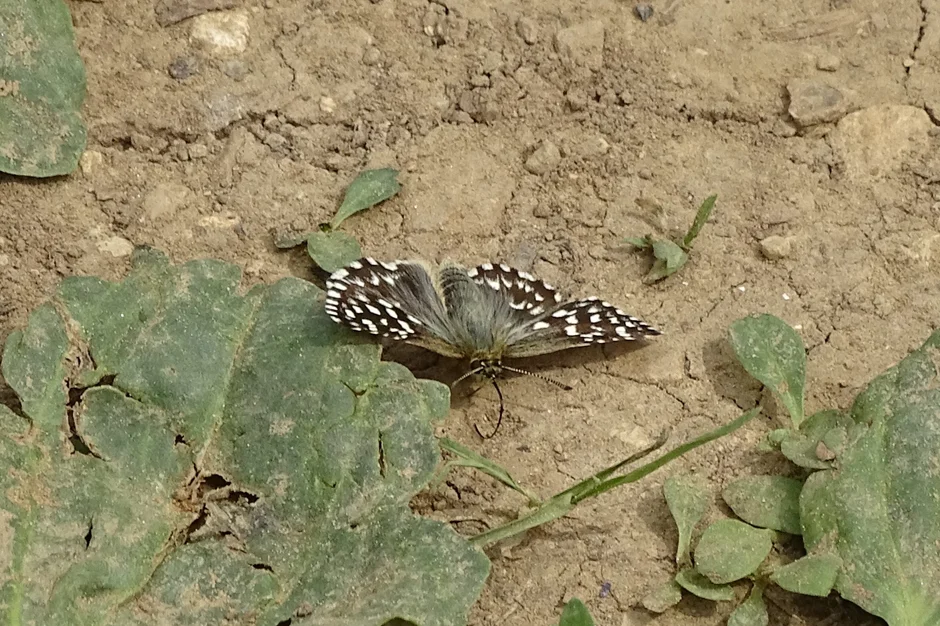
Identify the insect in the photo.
Pyrgus malvae
